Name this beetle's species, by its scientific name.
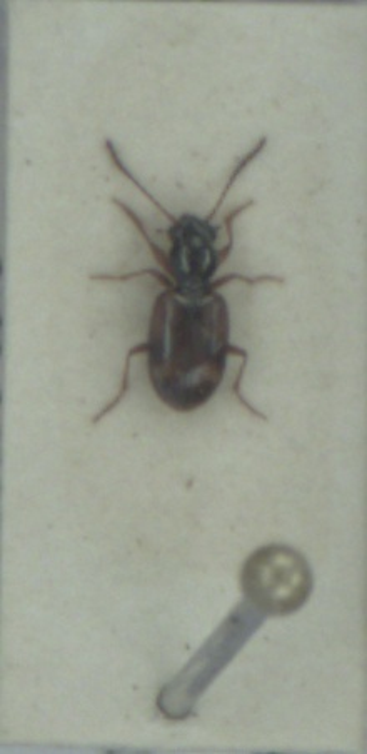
Bembidion articulatum
